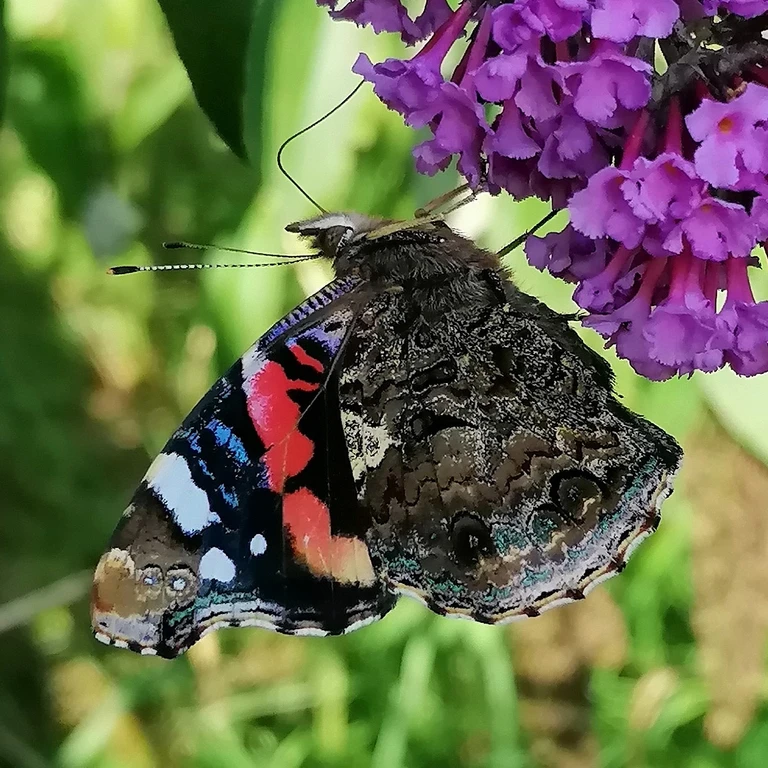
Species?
Vanessa atalanta
